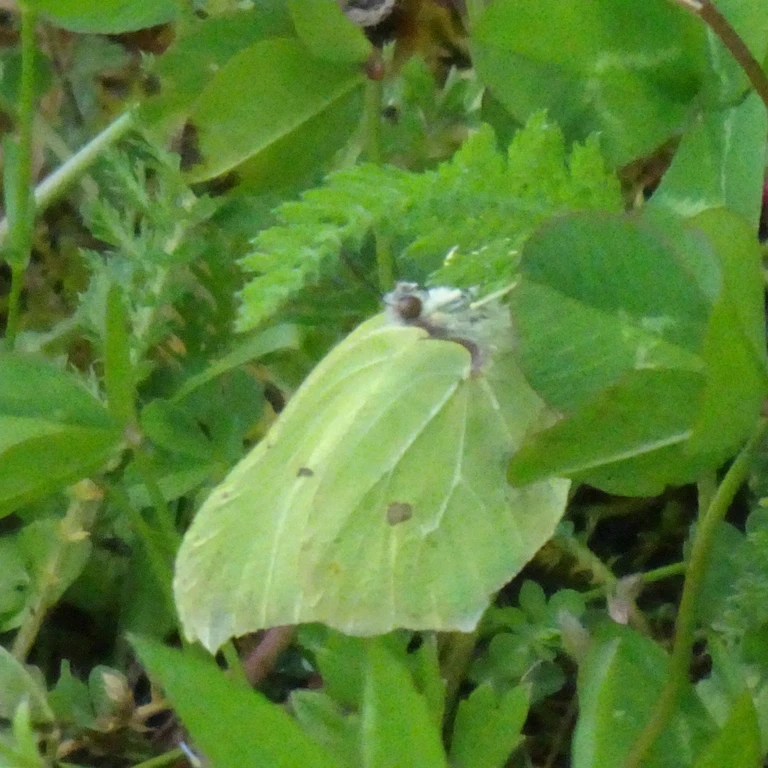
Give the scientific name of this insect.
Gonepteryx rhamni
